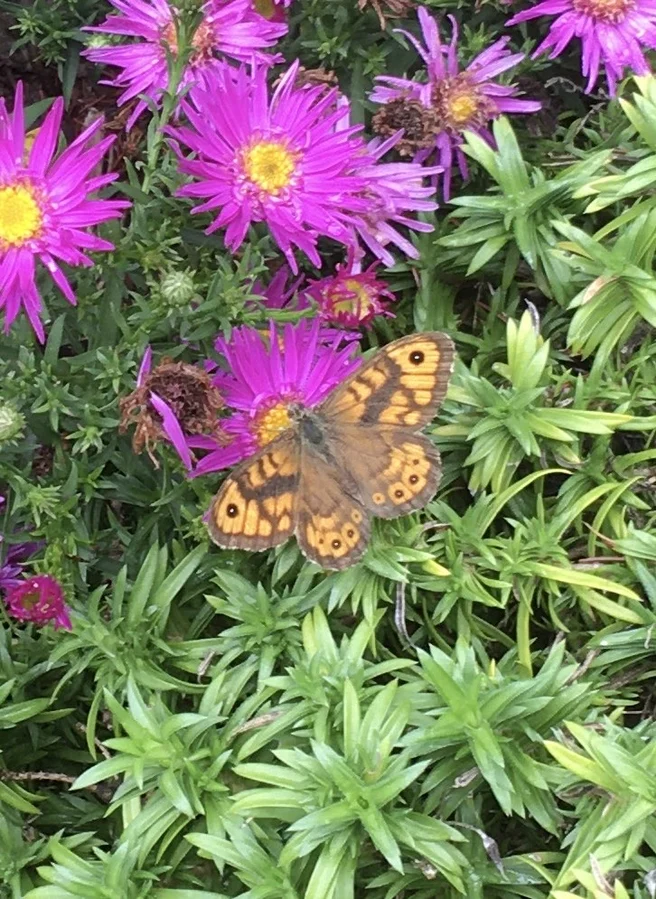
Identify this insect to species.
Lasiommata megera (also Pararge megera)
